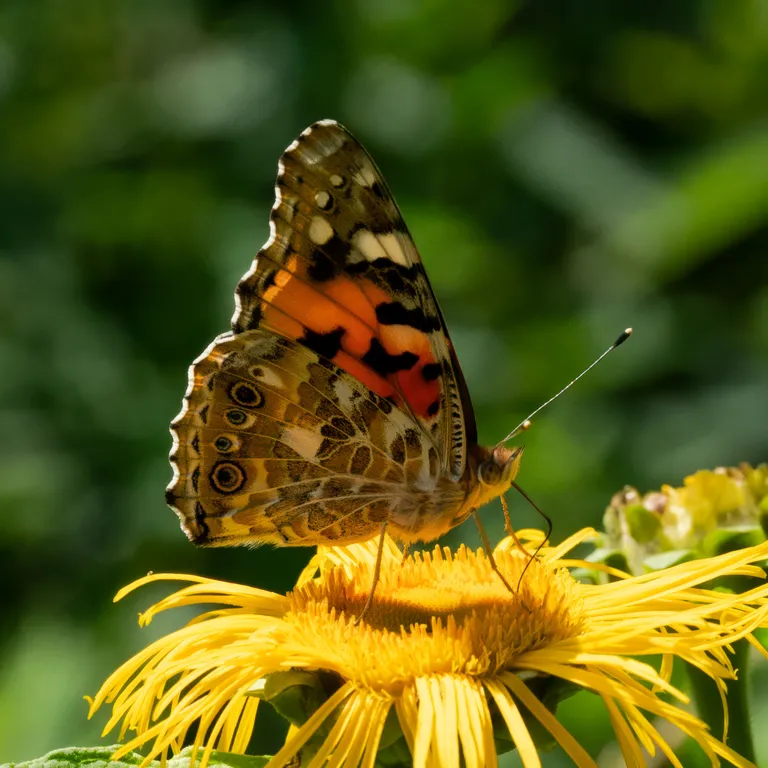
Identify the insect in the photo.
Vanessa cardui
